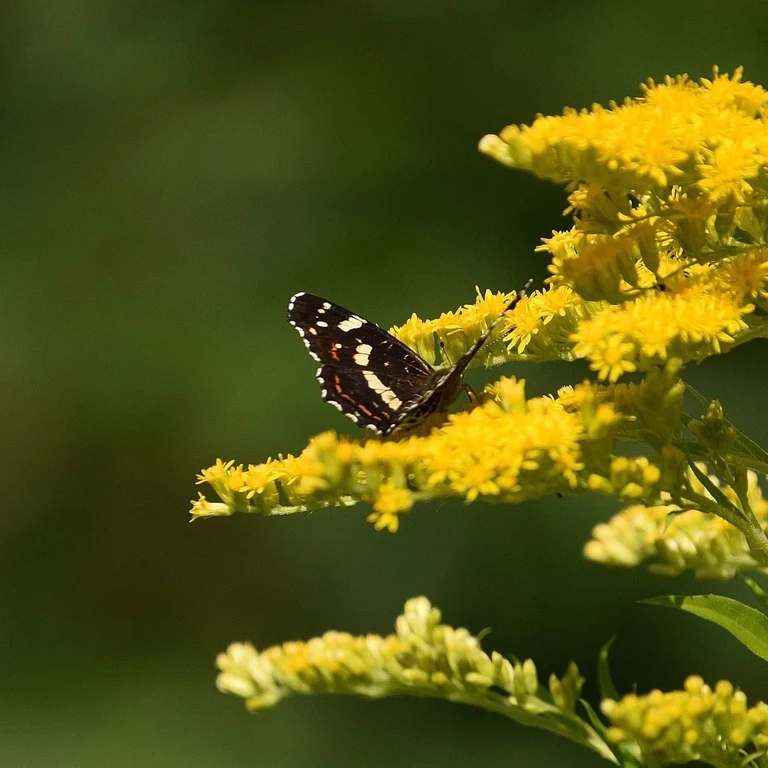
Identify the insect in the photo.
Araschnia levana
